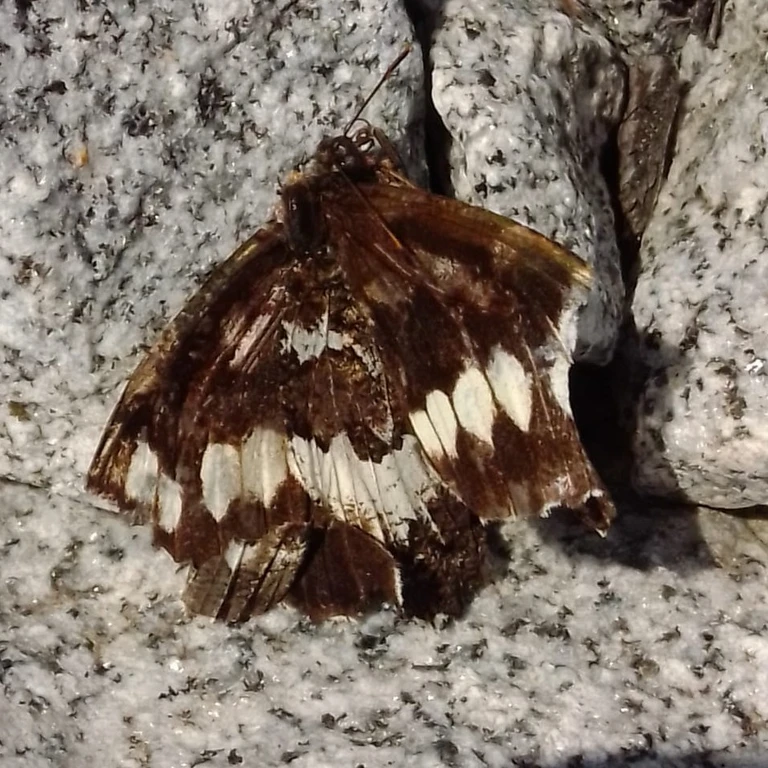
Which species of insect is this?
Brintesia circe
